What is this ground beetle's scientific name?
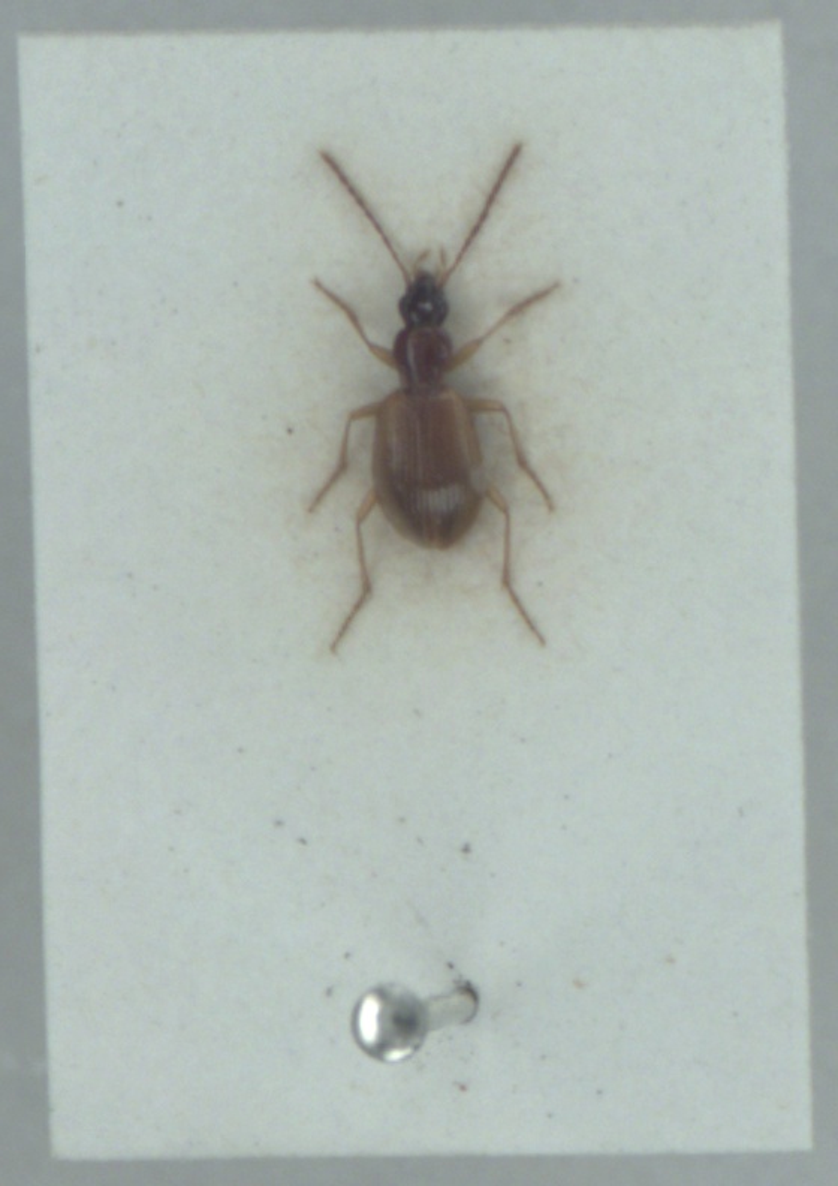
Oxypselaphus obscurus
